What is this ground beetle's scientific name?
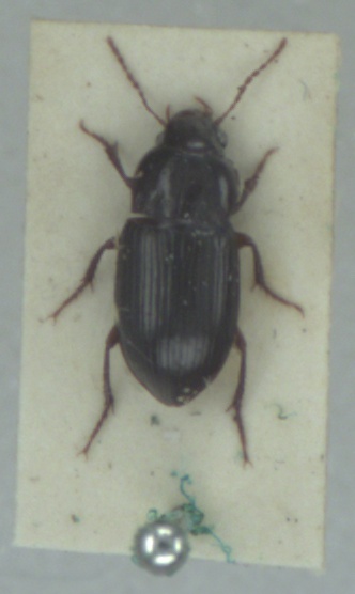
Amara apricaria
